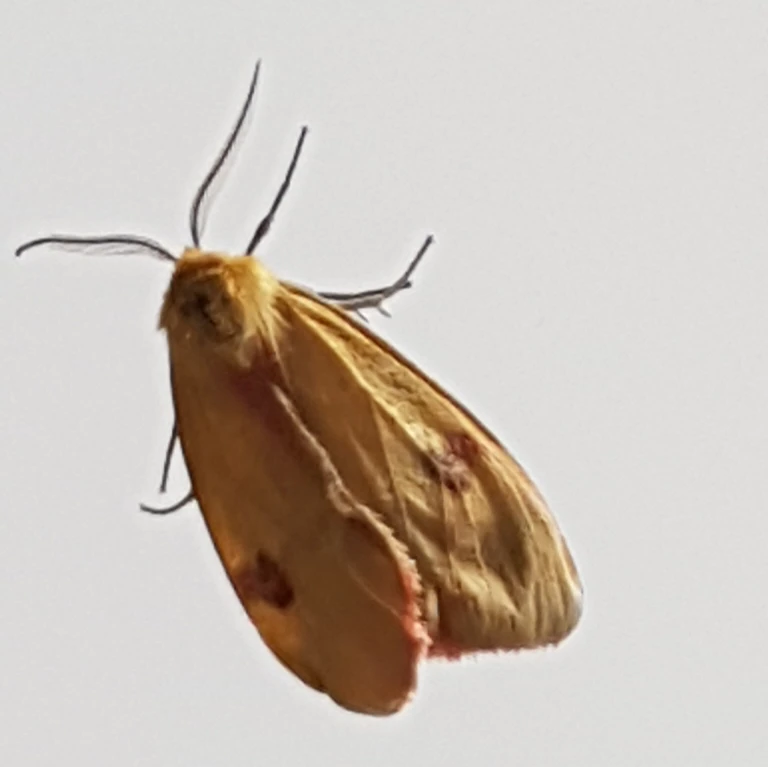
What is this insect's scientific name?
Diacrisia sannio
